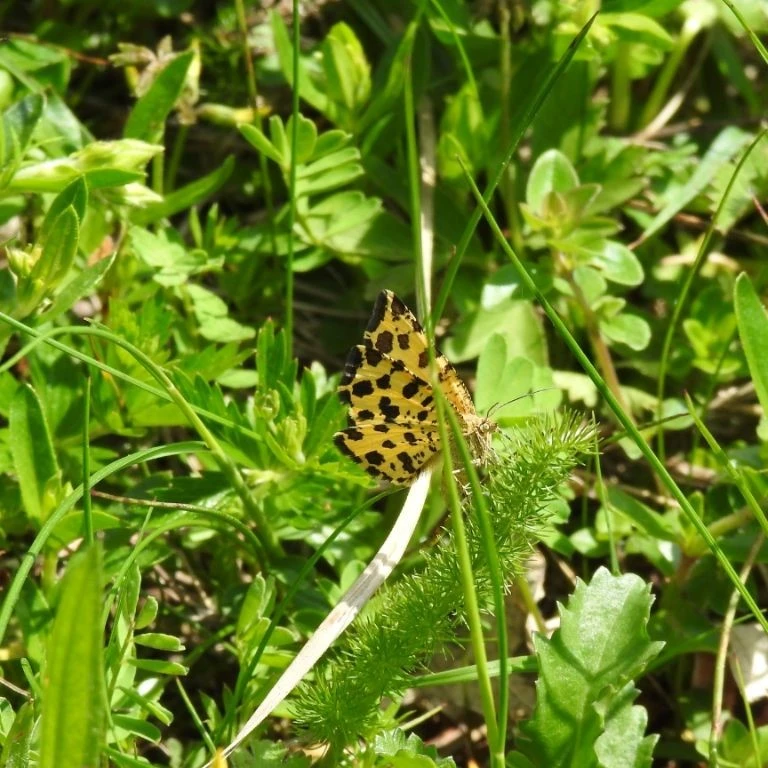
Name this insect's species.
Pseudopanthera macularia
